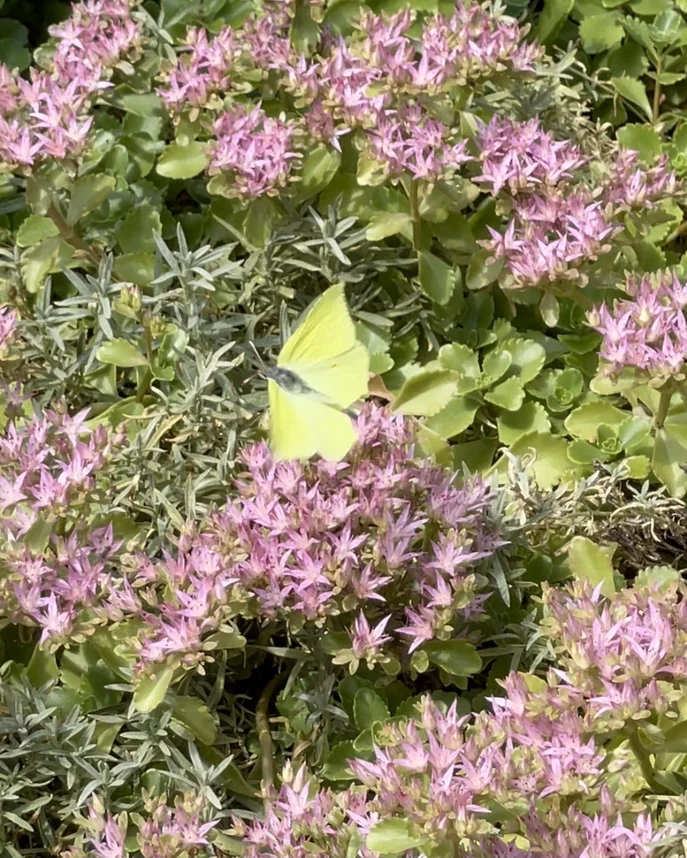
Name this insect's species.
Gonepteryx rhamni
